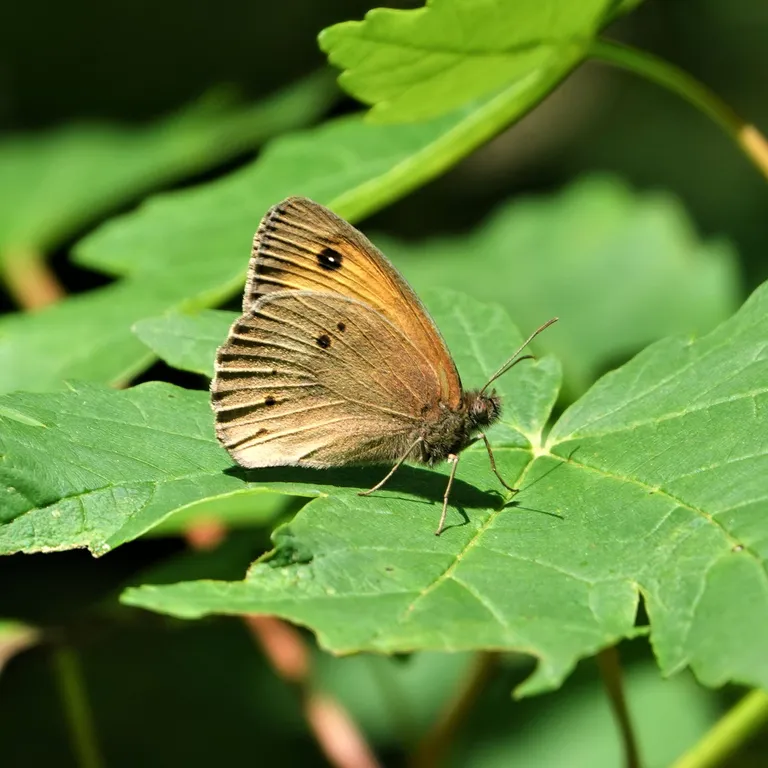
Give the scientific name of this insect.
Maniola jurtina
